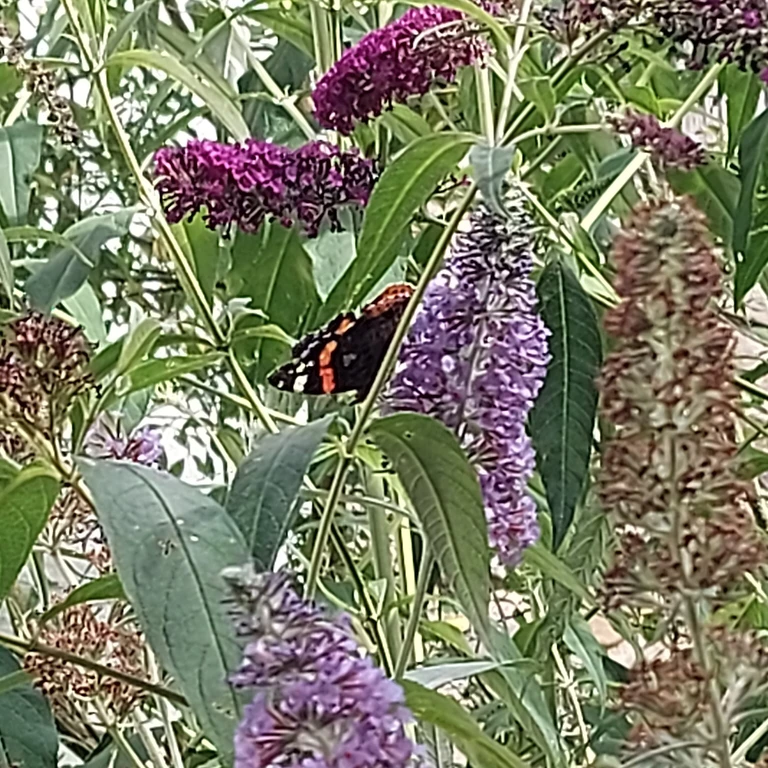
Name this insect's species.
Vanessa atalanta
